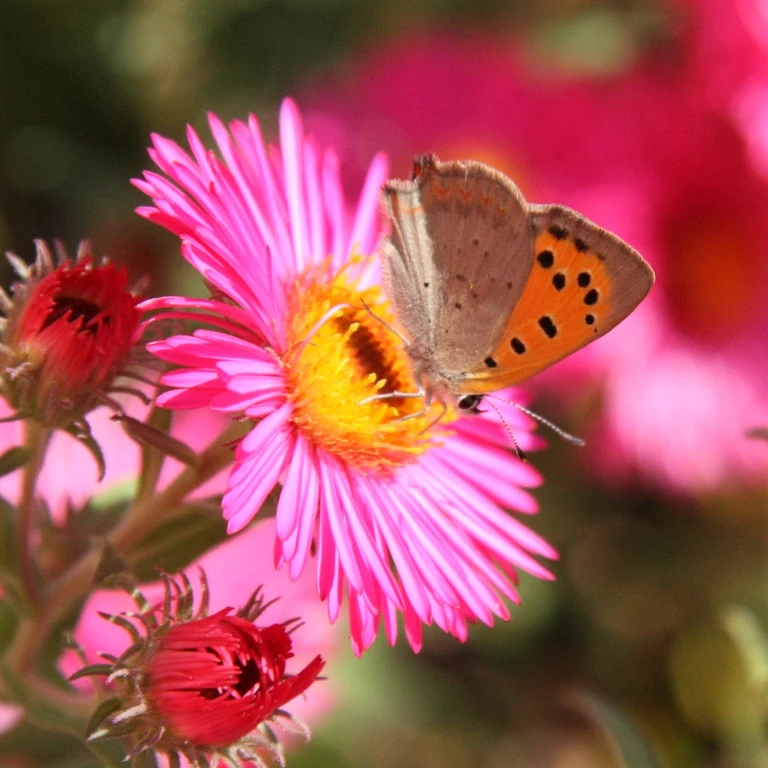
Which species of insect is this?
Lycaena phlaeas
